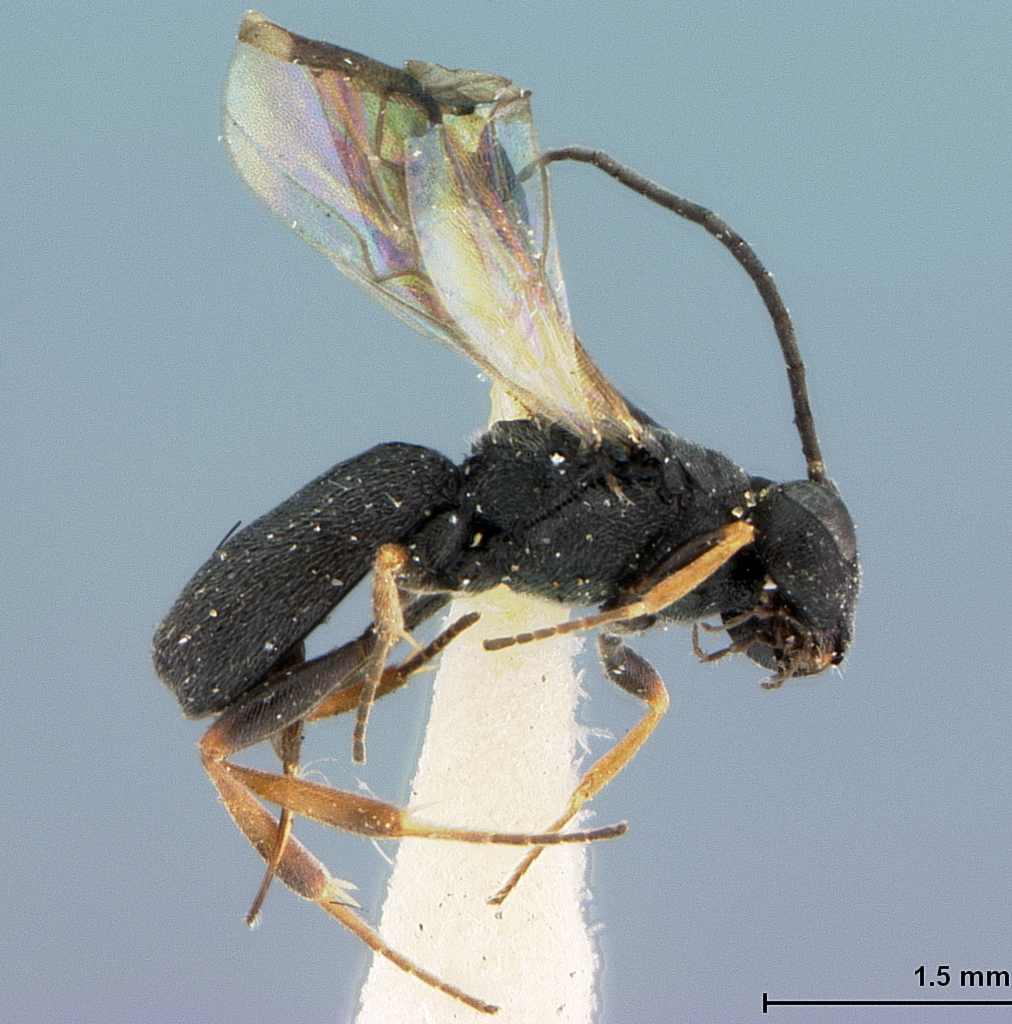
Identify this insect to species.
Chelonus saileri
